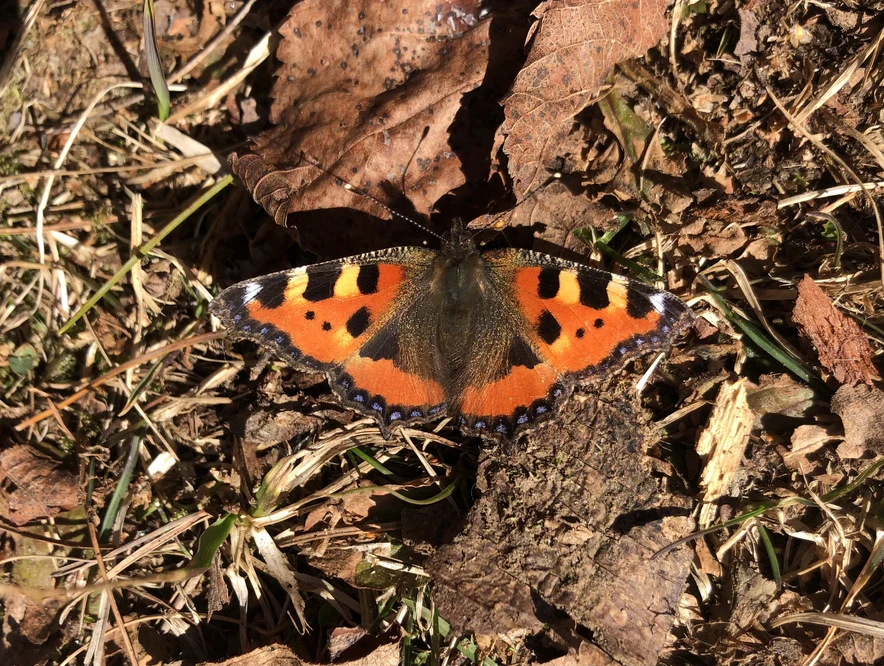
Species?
Aglais urticae
